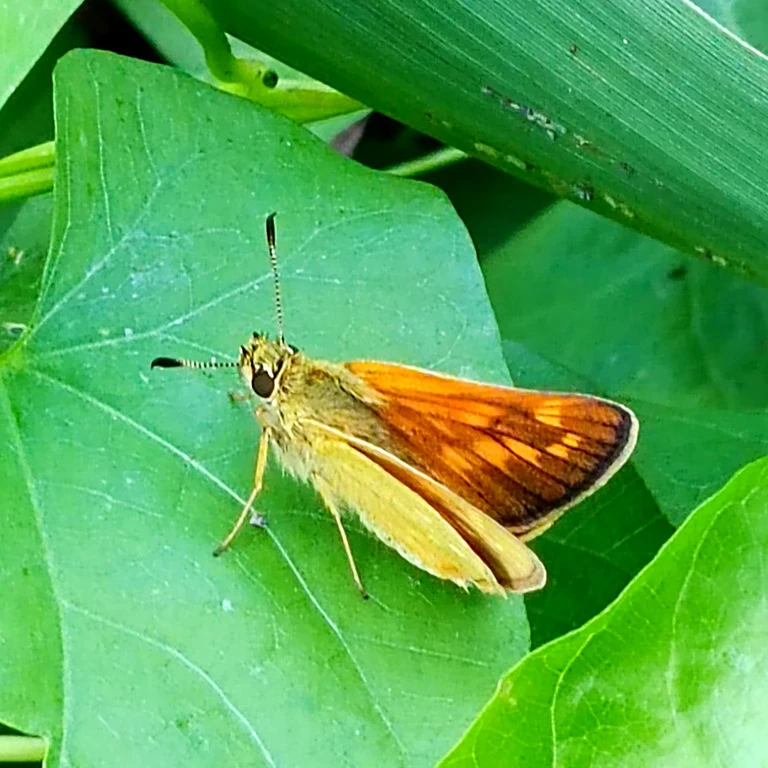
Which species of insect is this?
Ochlodes sylvanus (also Ochlodes venata)
